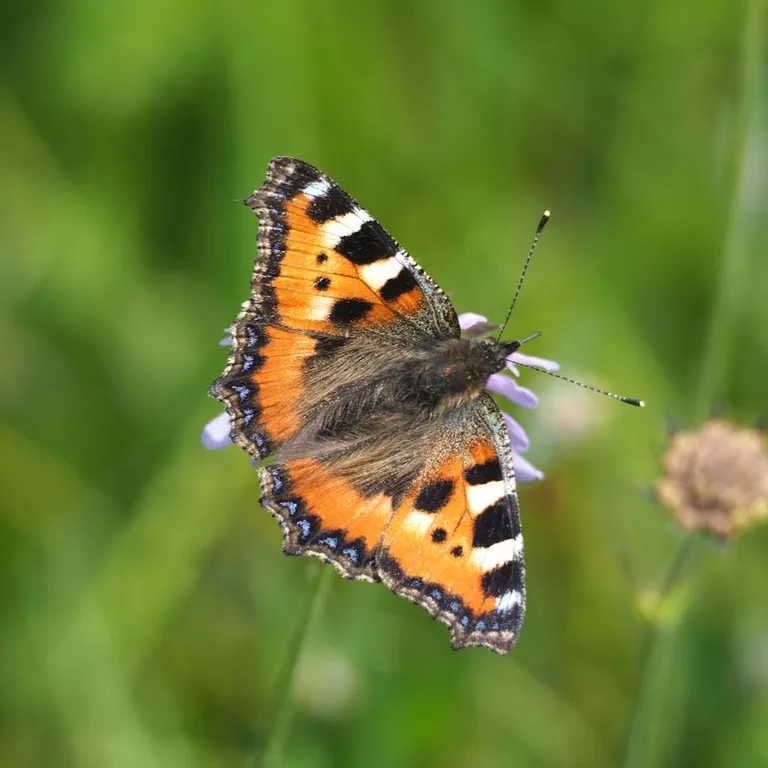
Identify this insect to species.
Aglais urticae
